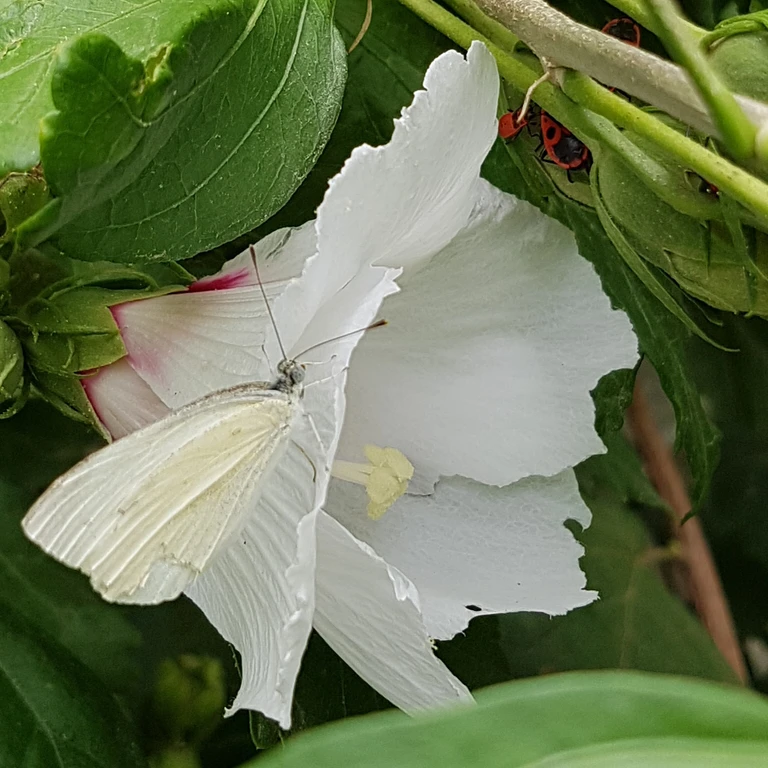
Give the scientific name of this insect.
Pieris rapae
